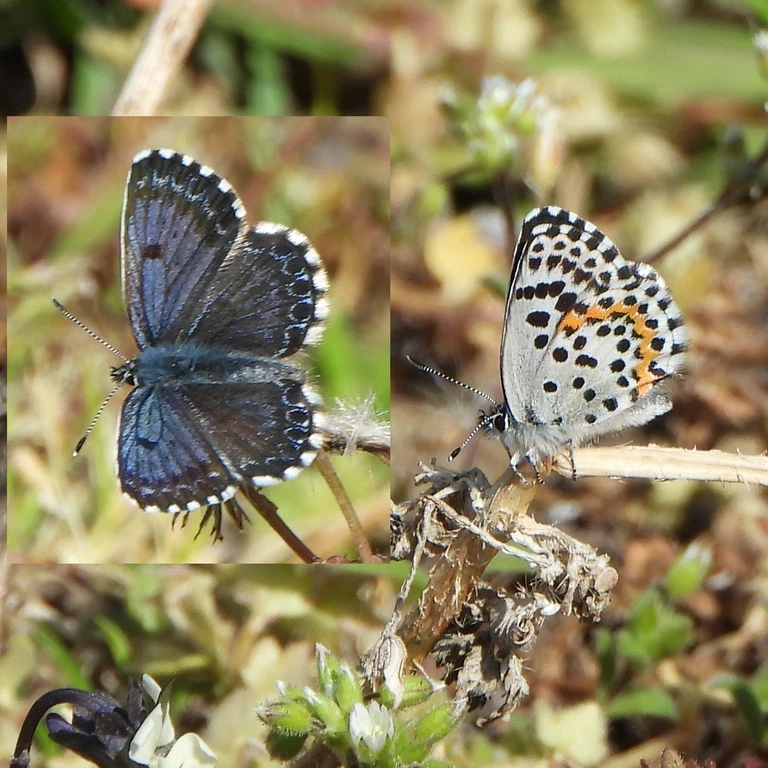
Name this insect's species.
Scolitantides orion
